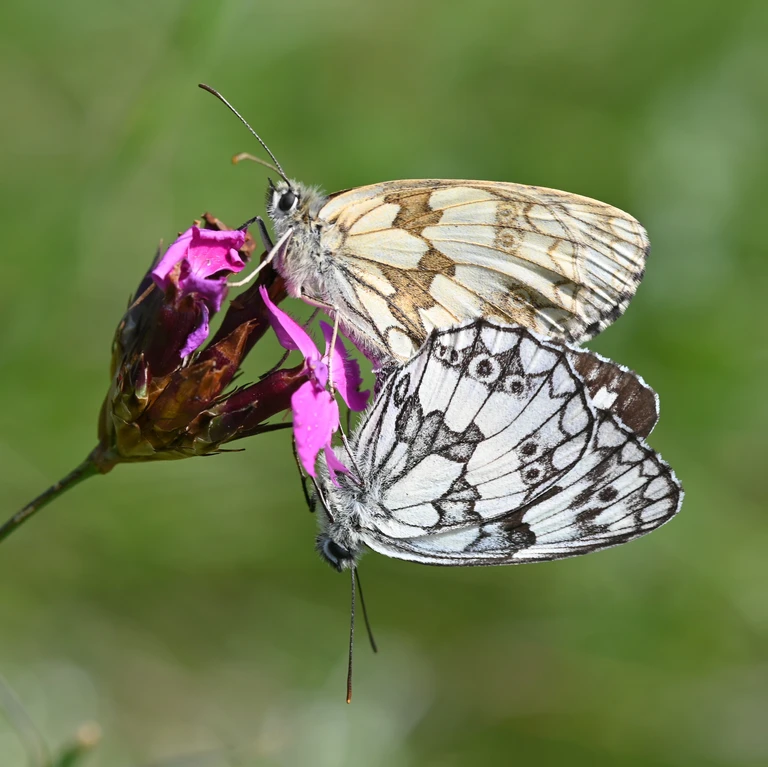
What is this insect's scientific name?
Melanargia galathea
